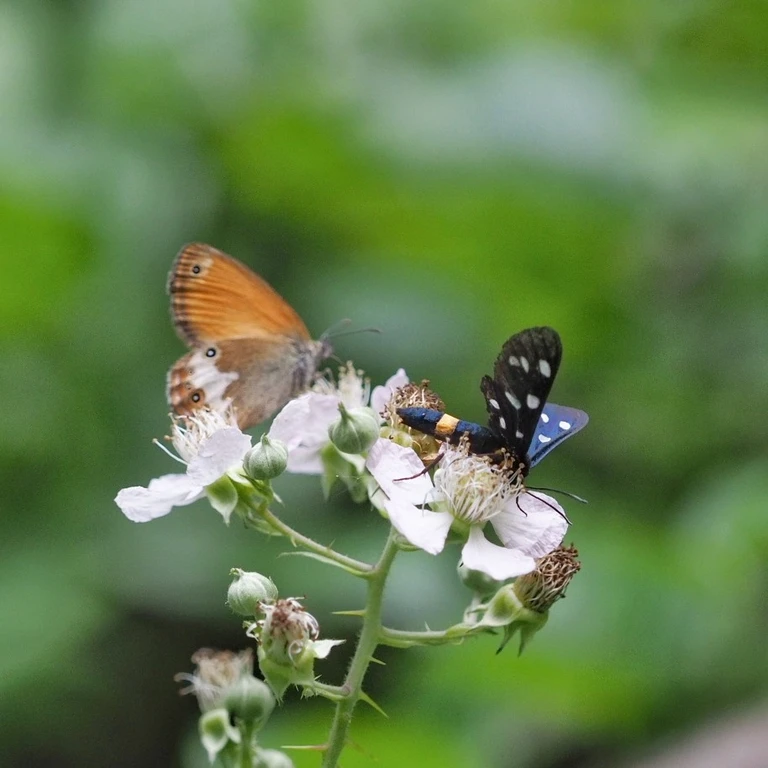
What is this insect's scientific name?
Amata phegea
